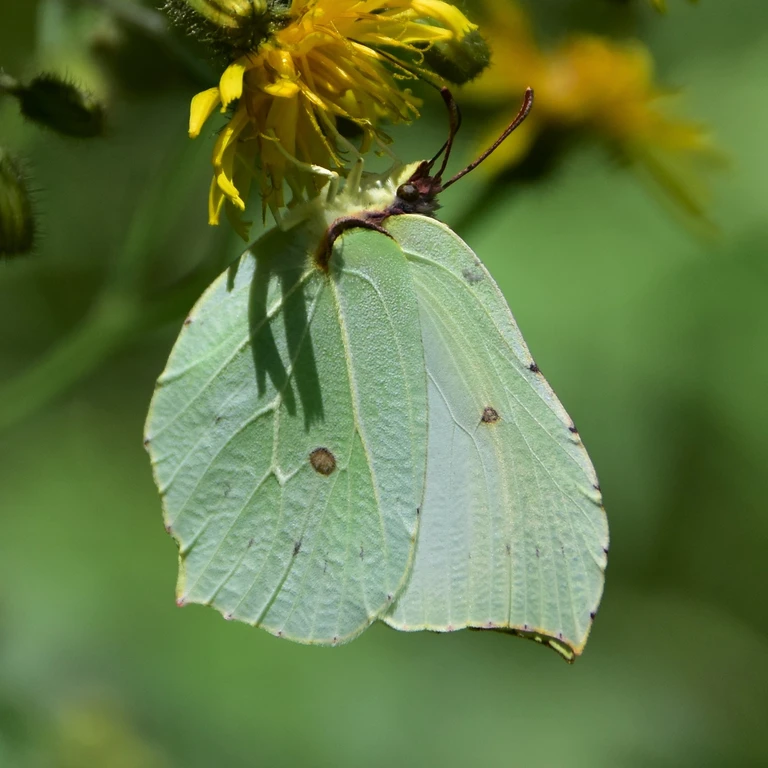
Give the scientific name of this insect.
Gonepteryx rhamni
